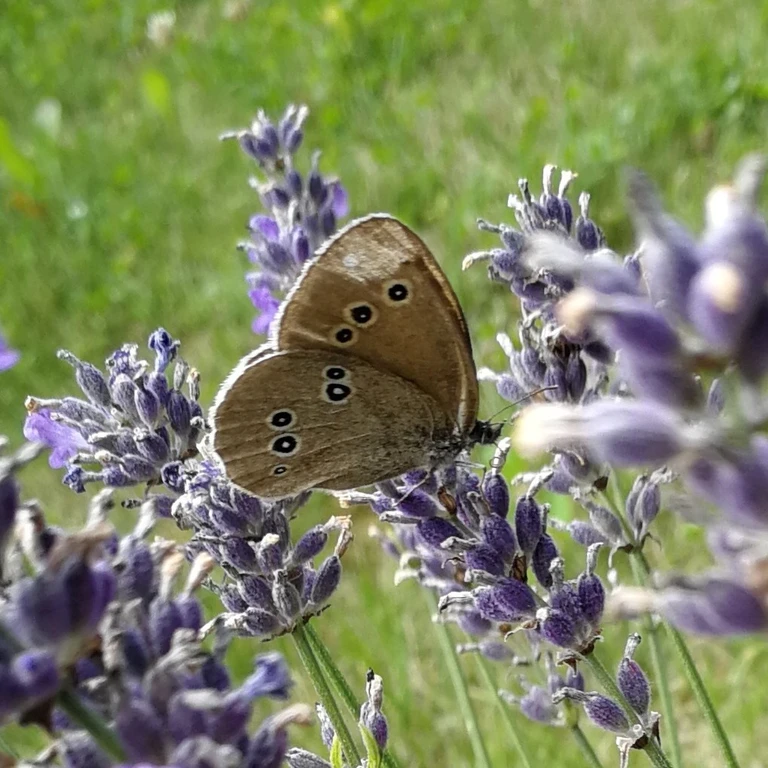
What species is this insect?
Aphantopus hyperantus
